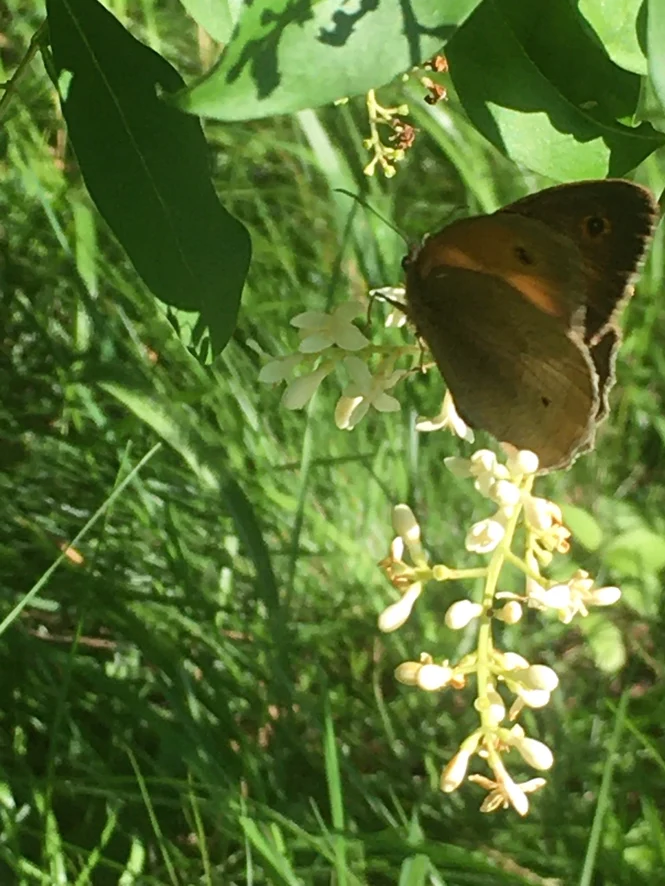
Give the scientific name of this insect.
Maniola jurtina
